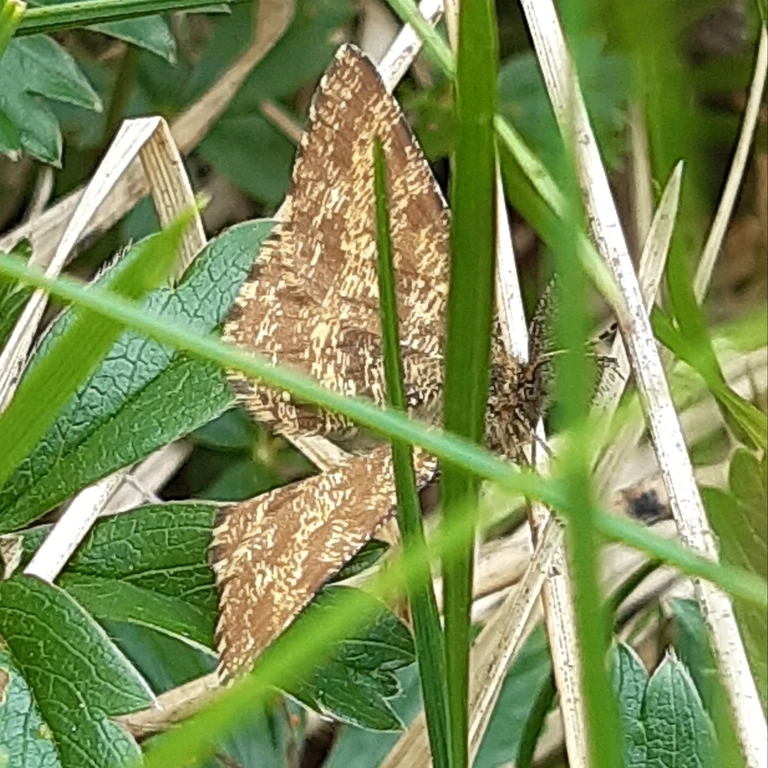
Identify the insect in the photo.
Ematurga atomaria
